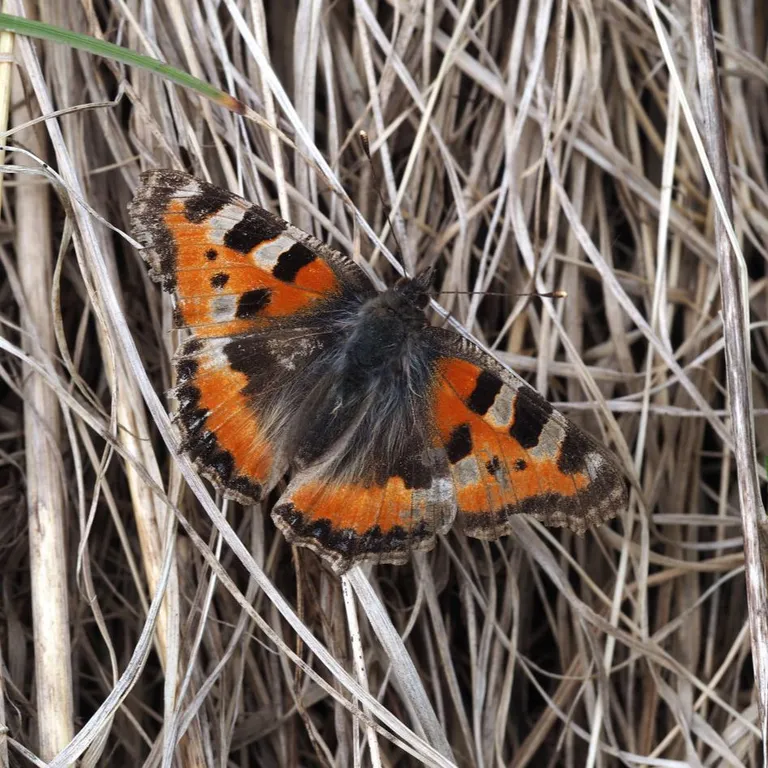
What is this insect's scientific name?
Aglais urticae
